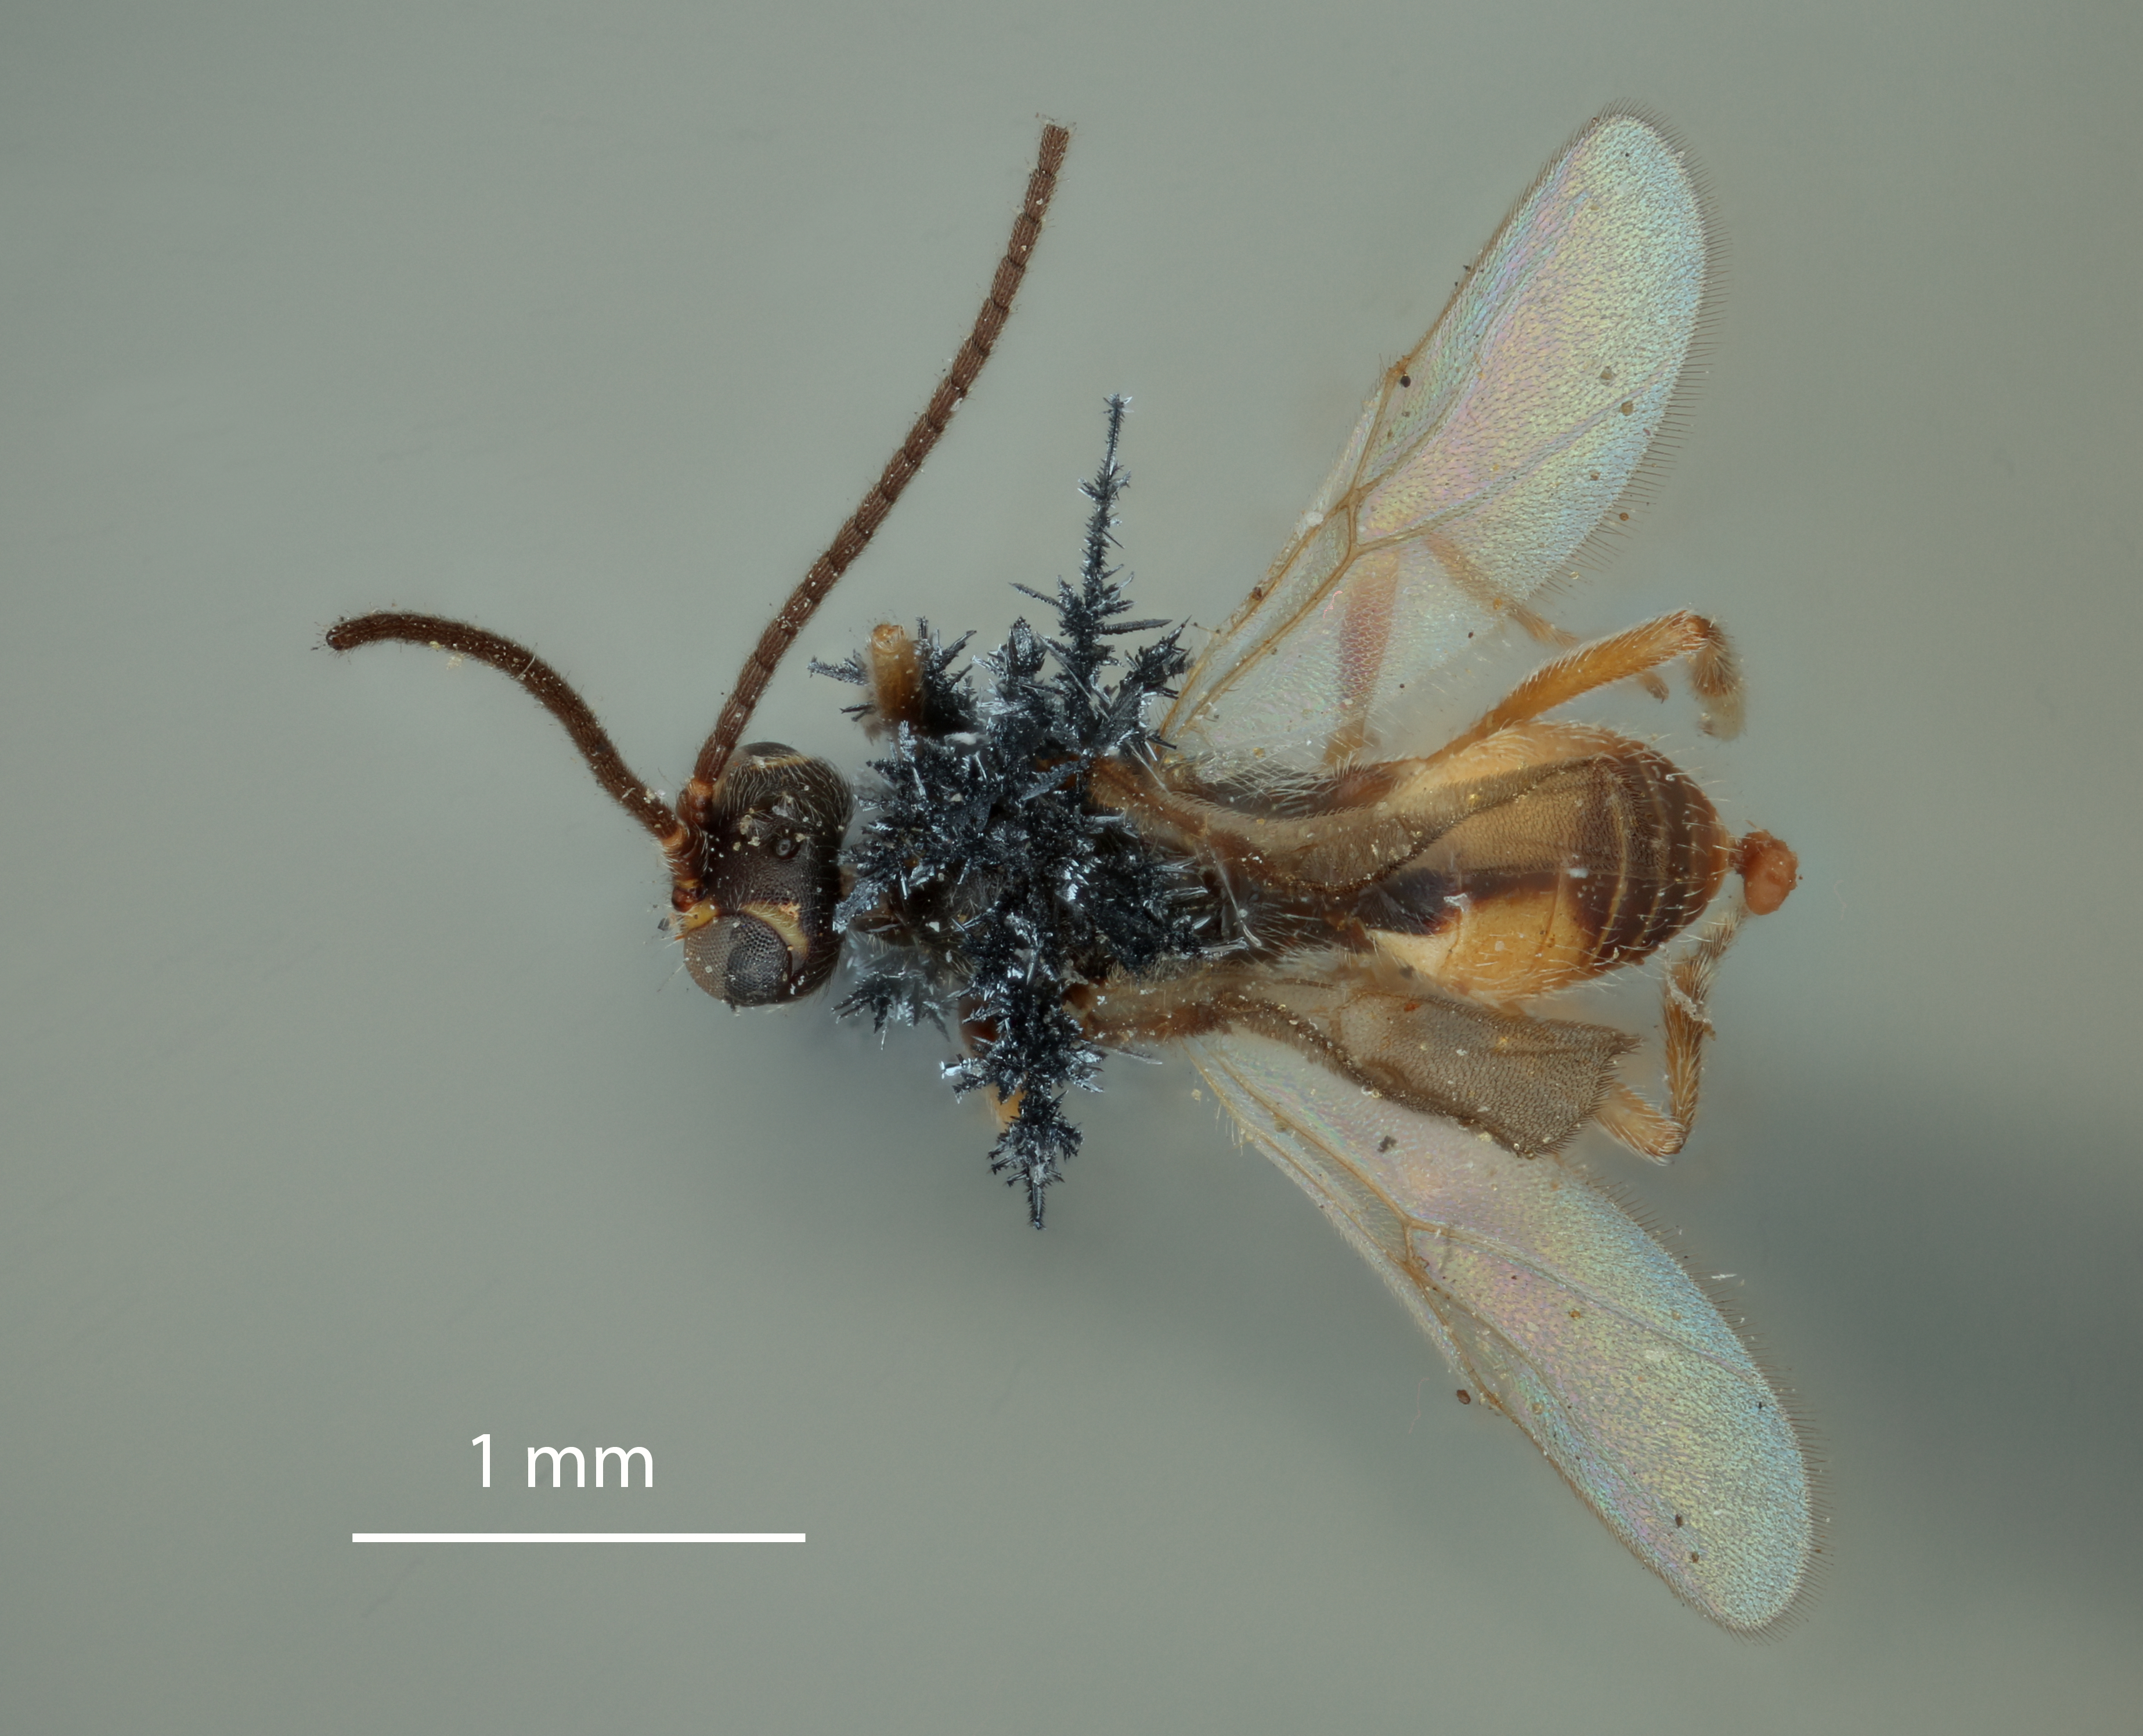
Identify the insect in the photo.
Bracon notaticeps
